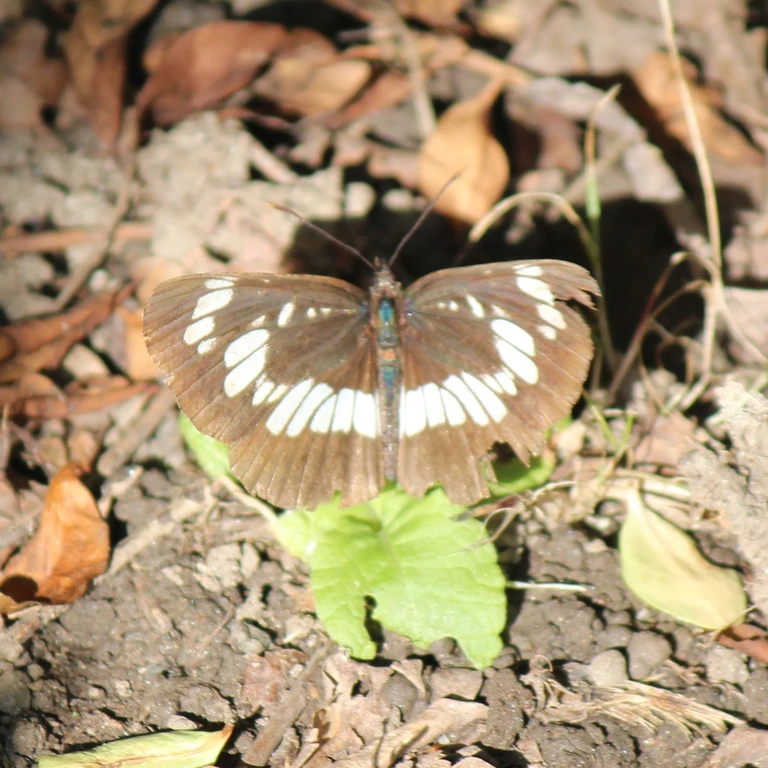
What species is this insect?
Neptis rivularis
